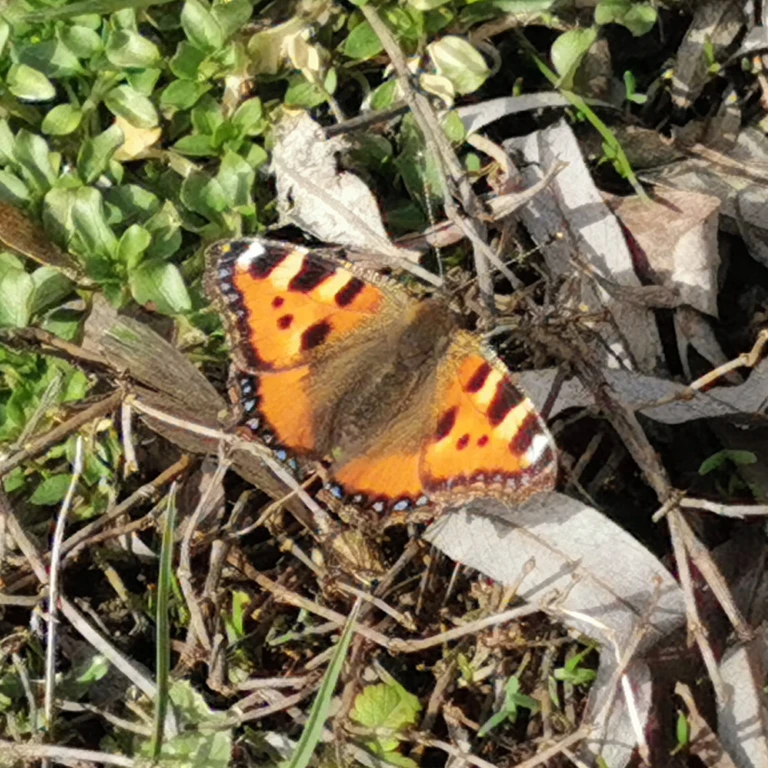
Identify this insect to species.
Aglais urticae
